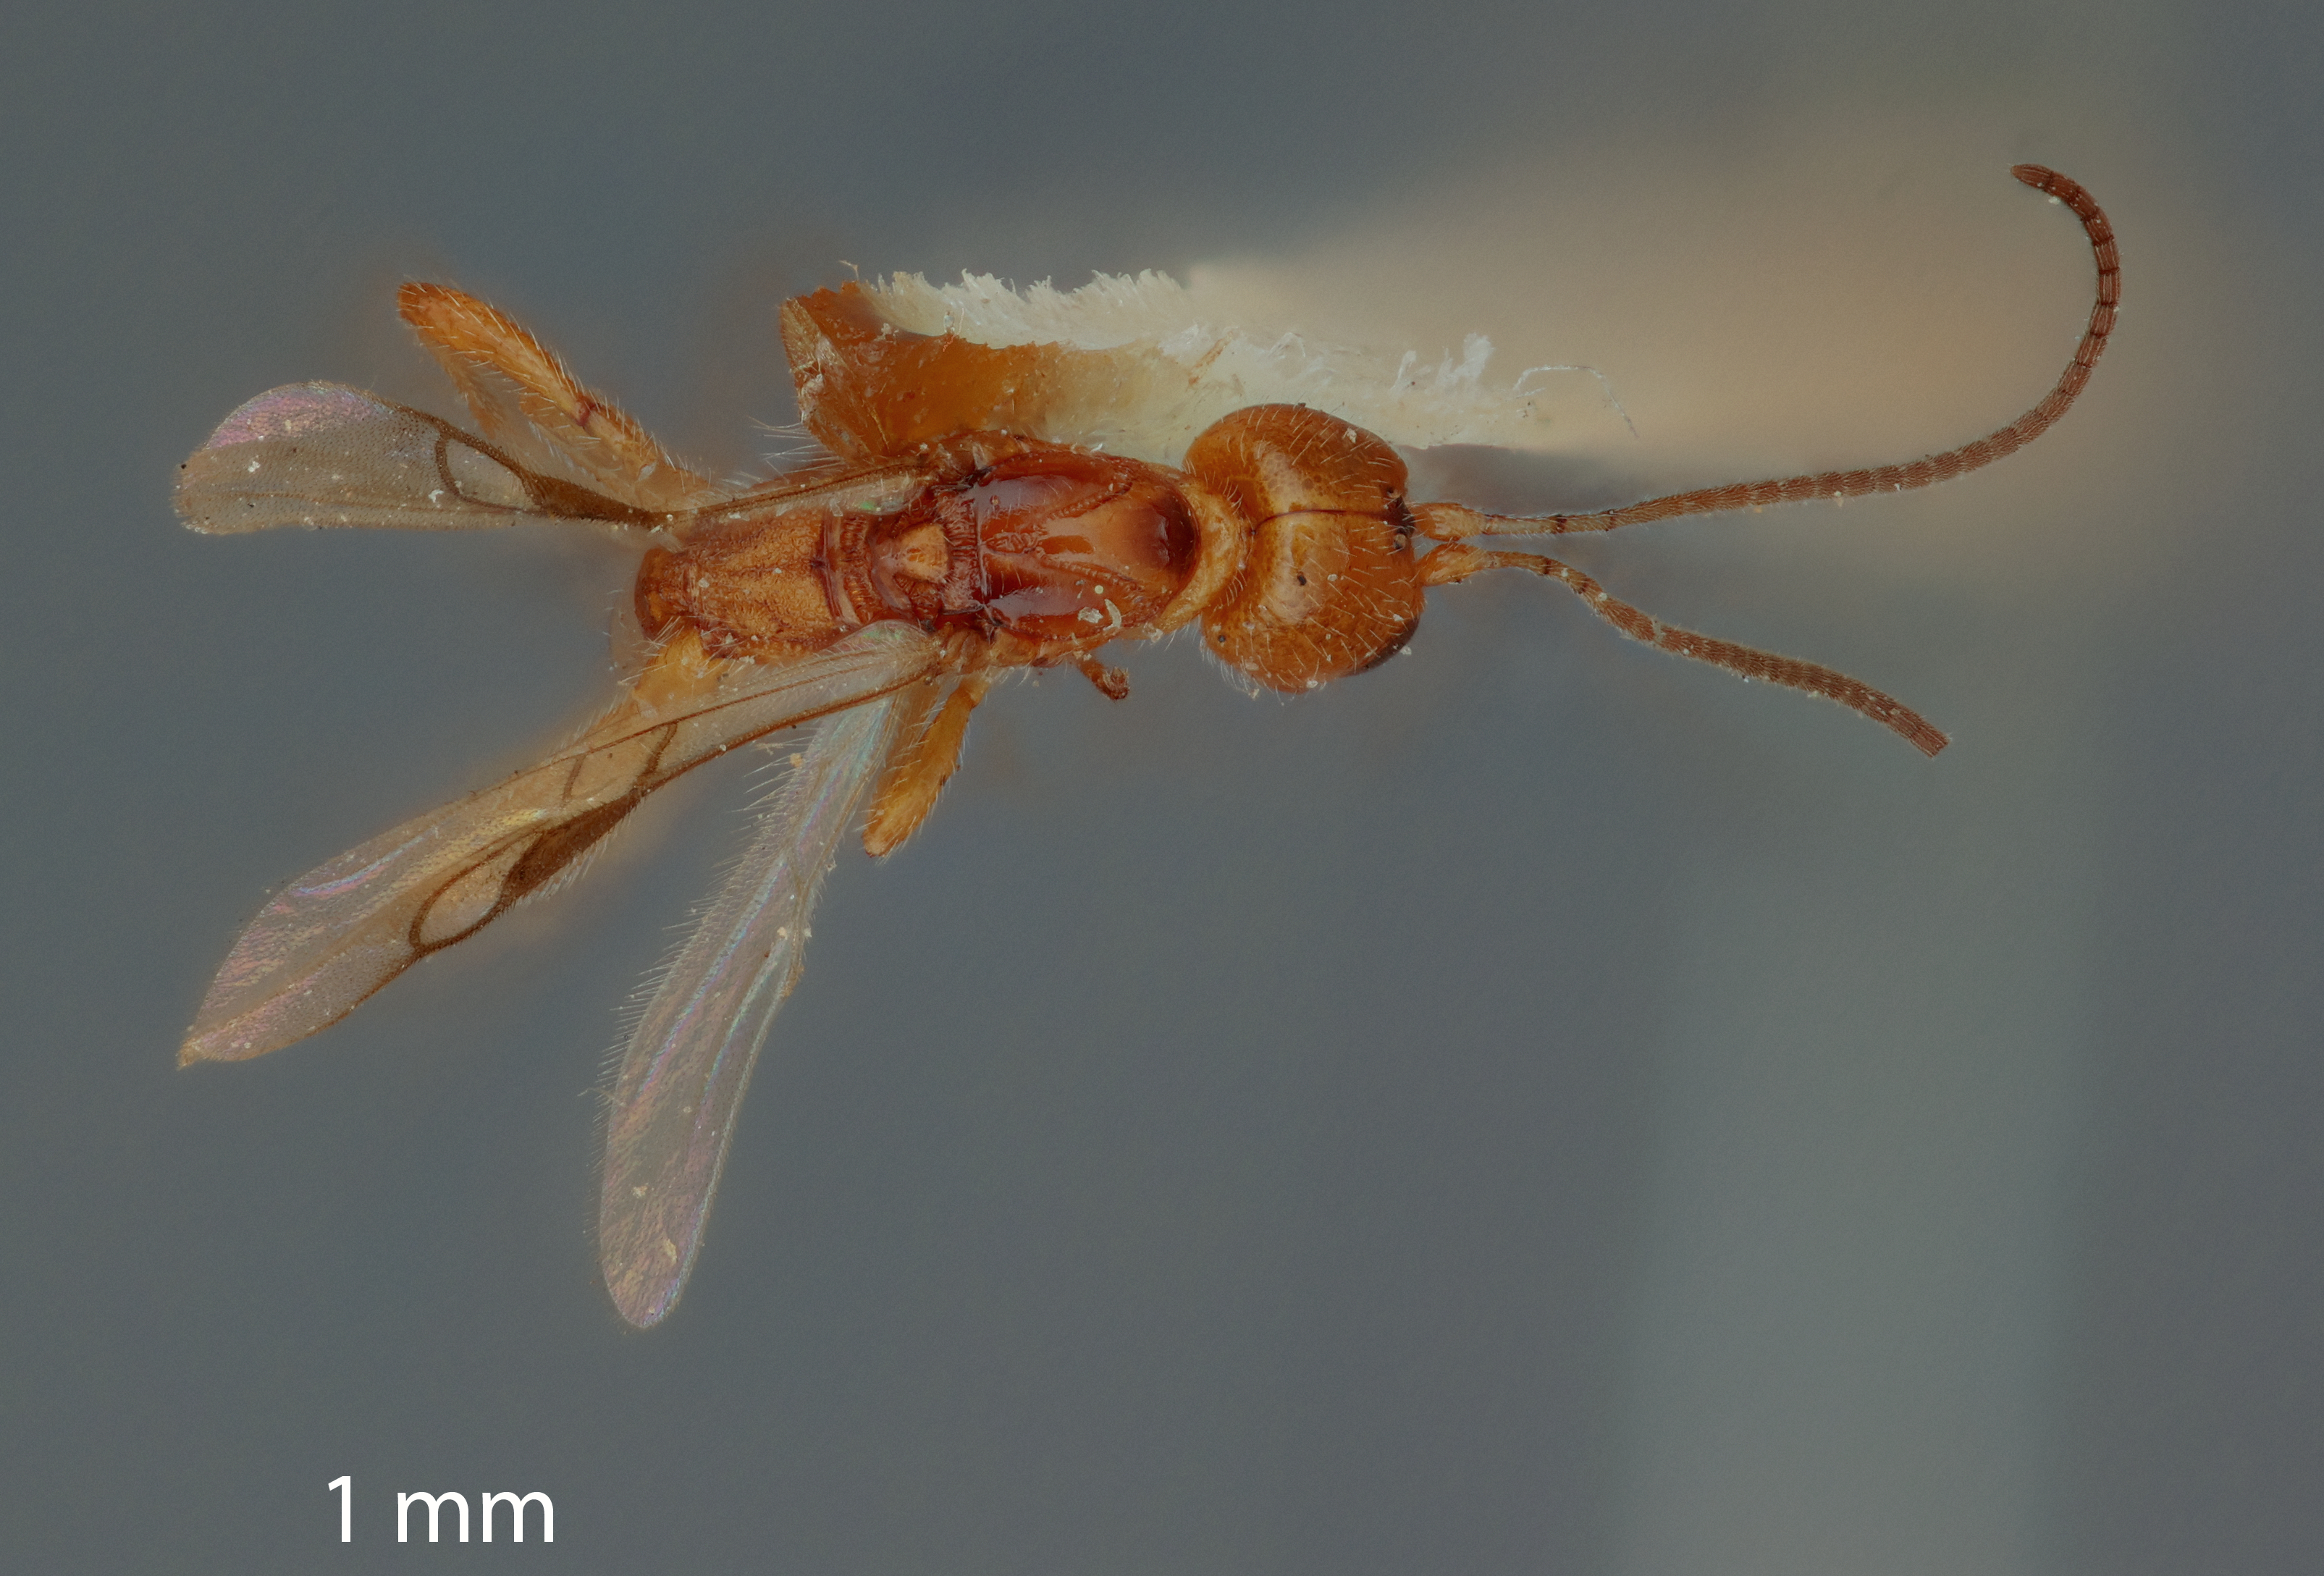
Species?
Coelinidea ferruginea
